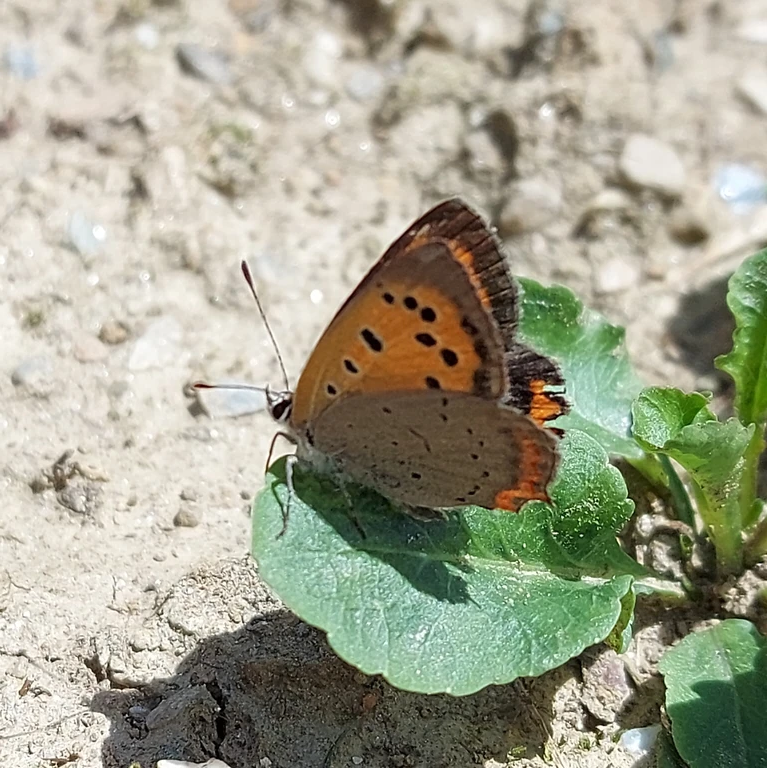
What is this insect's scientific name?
Lycaena phlaeas
